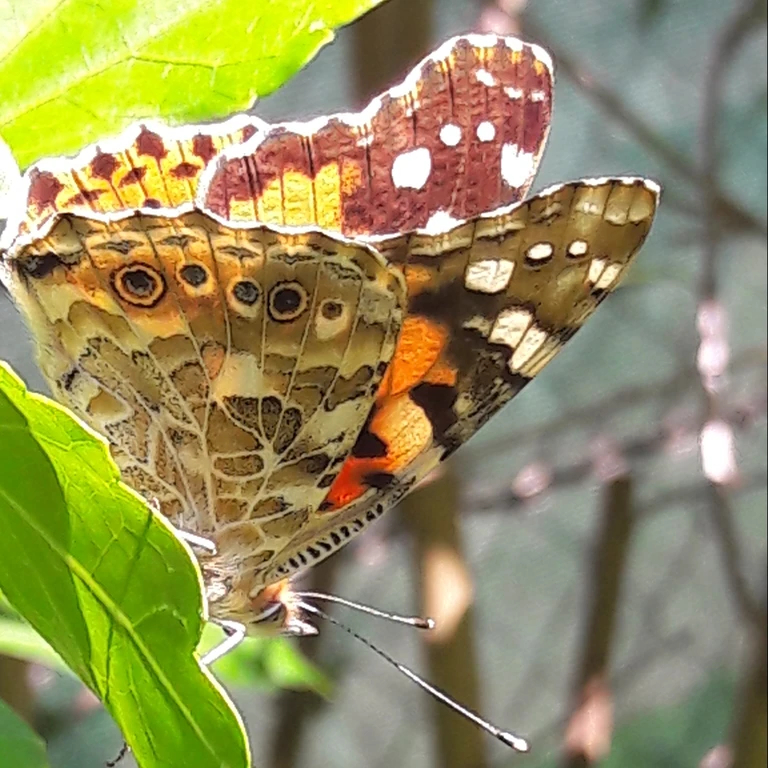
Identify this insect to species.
Vanessa cardui
